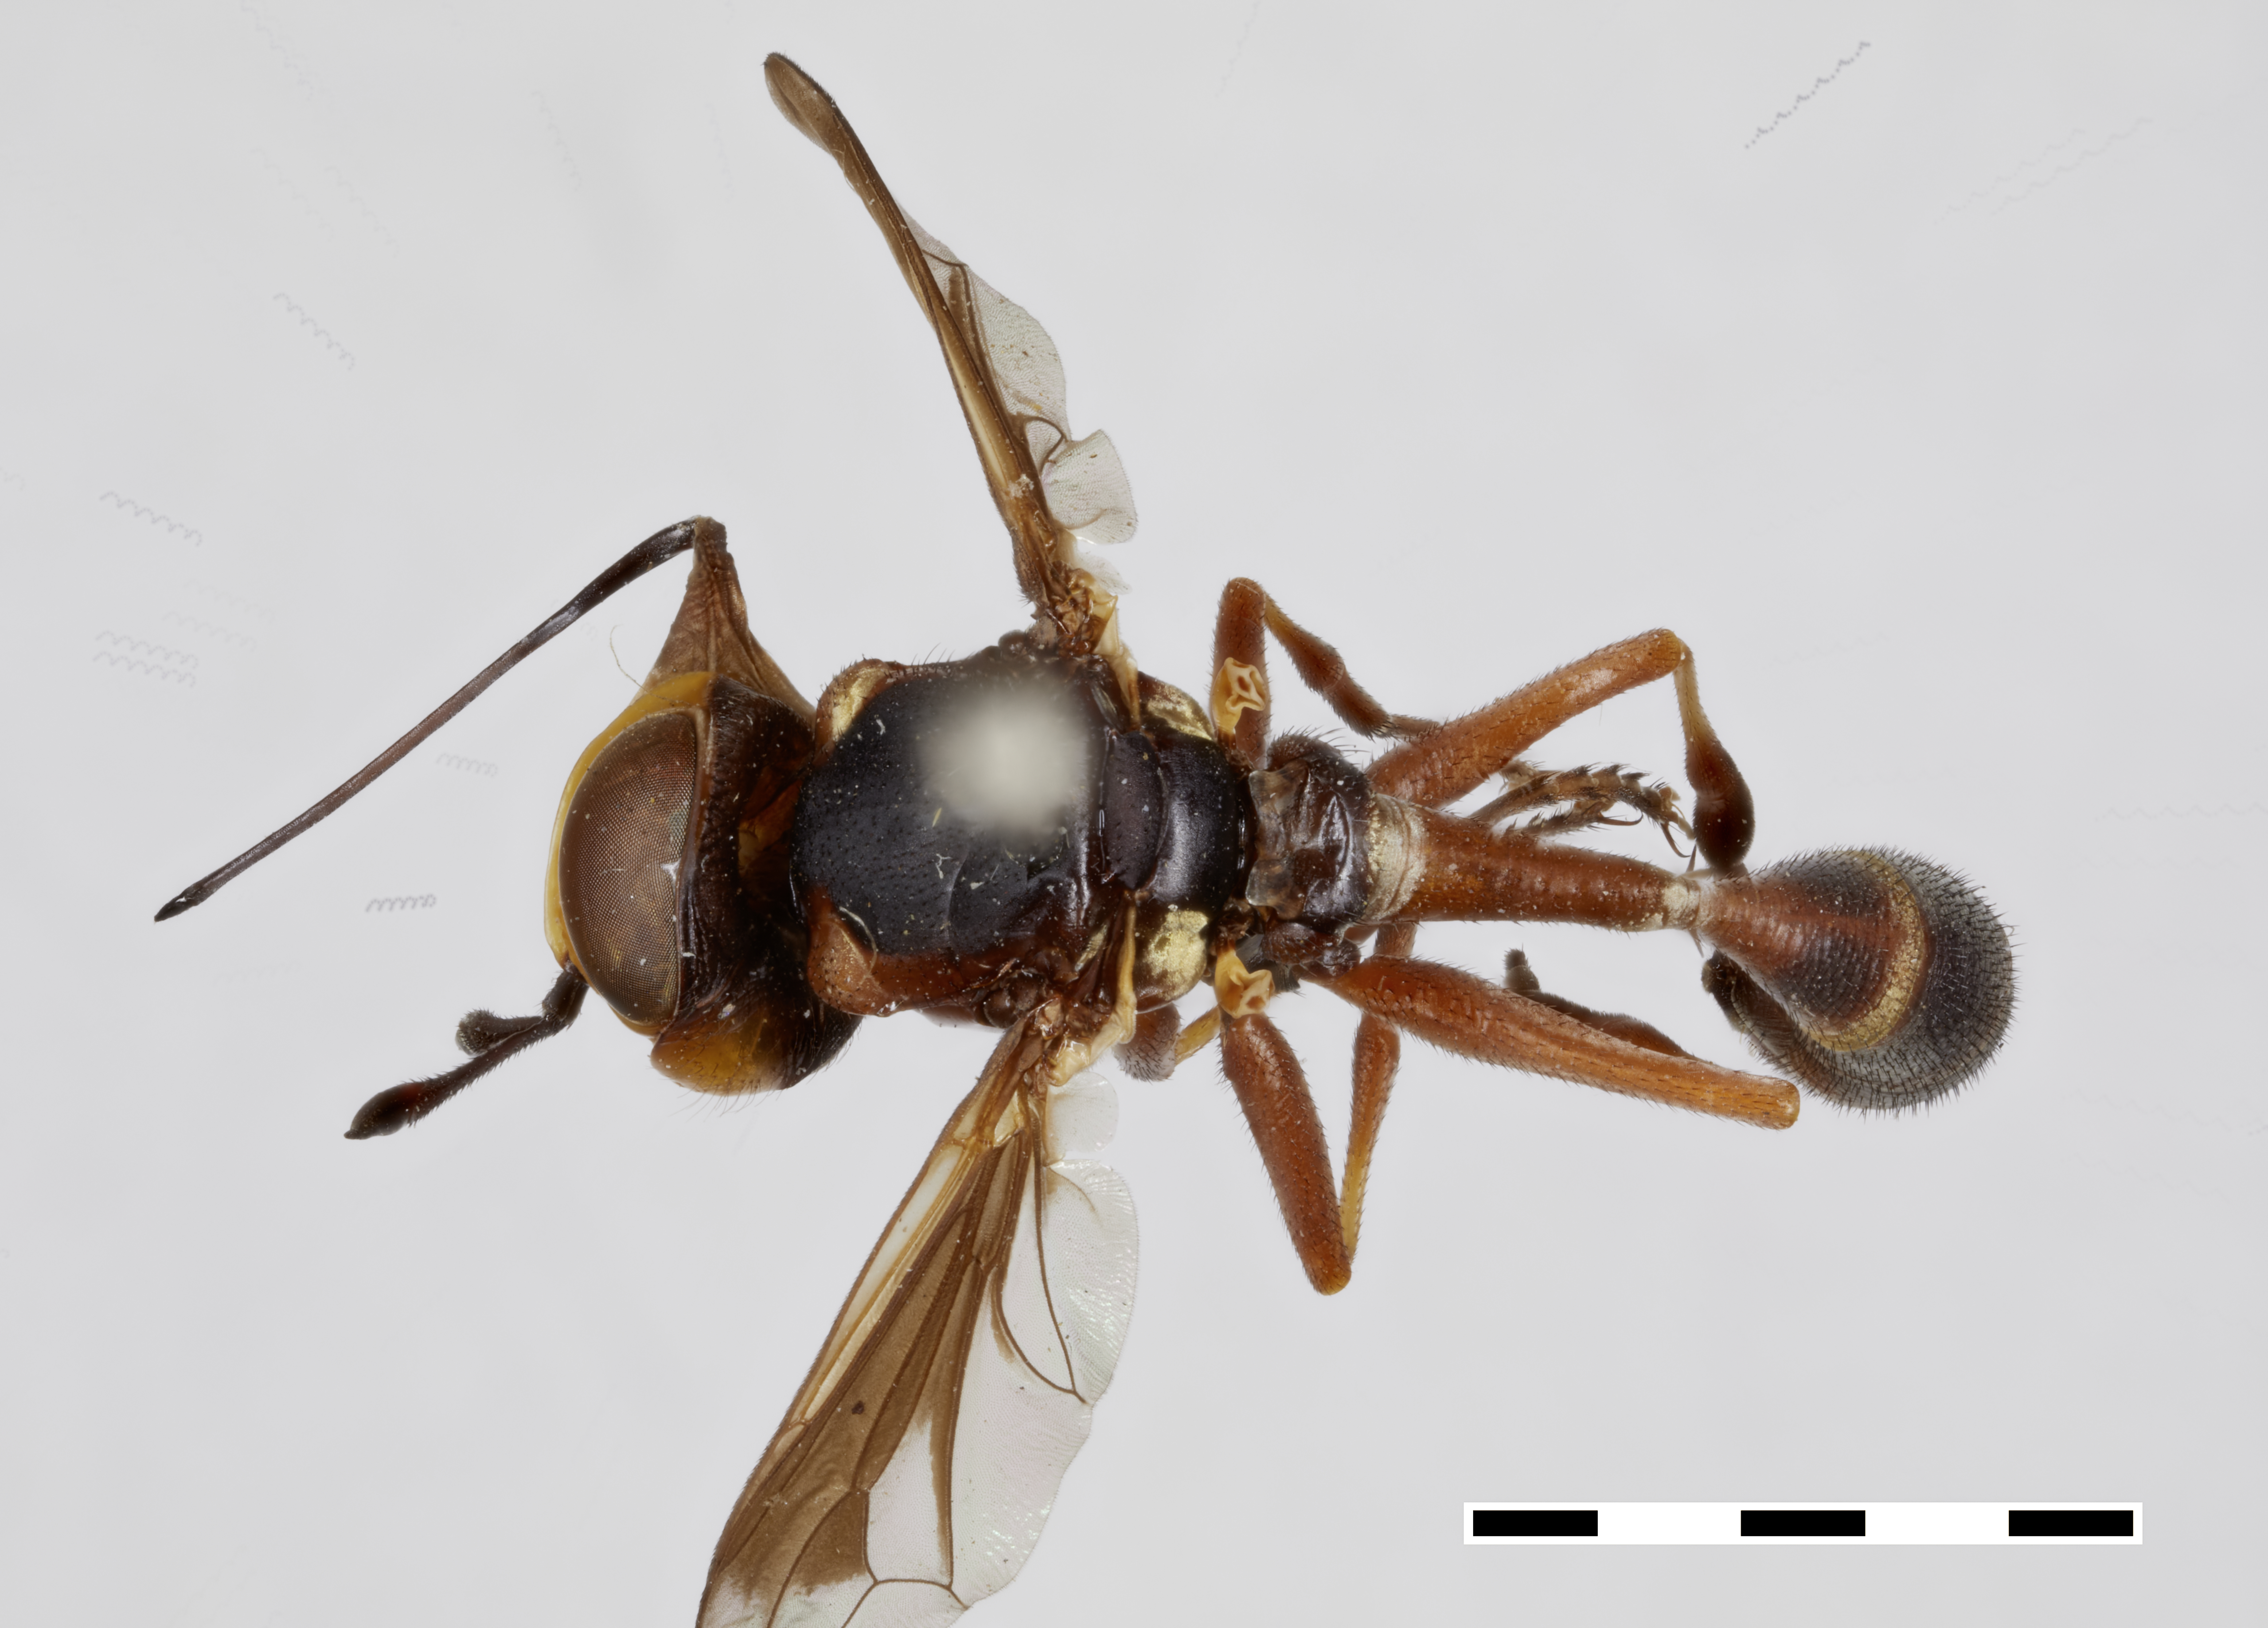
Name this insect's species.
Physocephala maculigera
